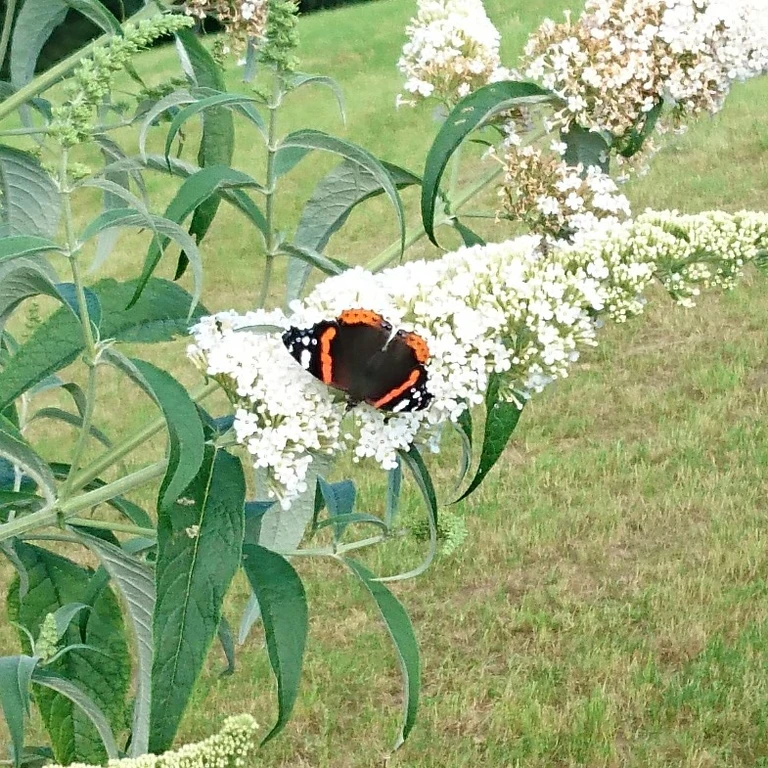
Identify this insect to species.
Vanessa atalanta
